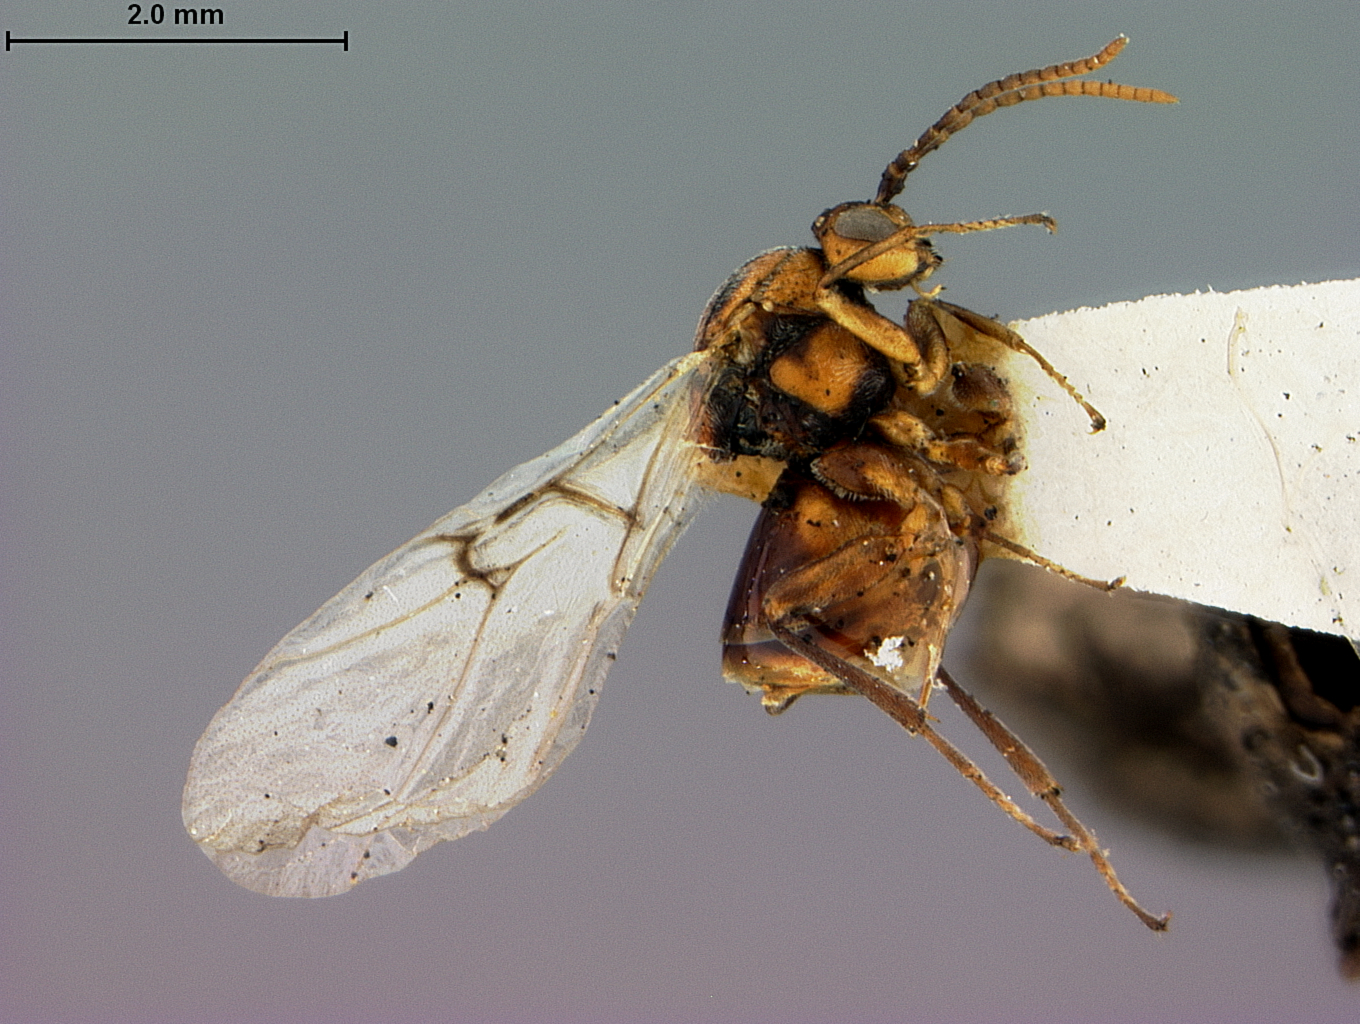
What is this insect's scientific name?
Callirhytis balanopsis
